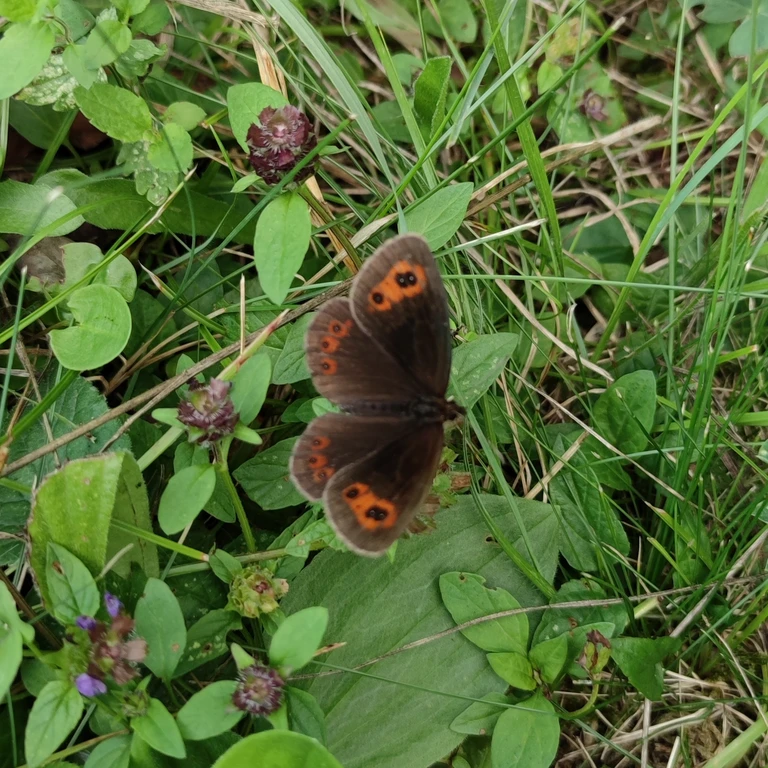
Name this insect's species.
Erebia aethiops
